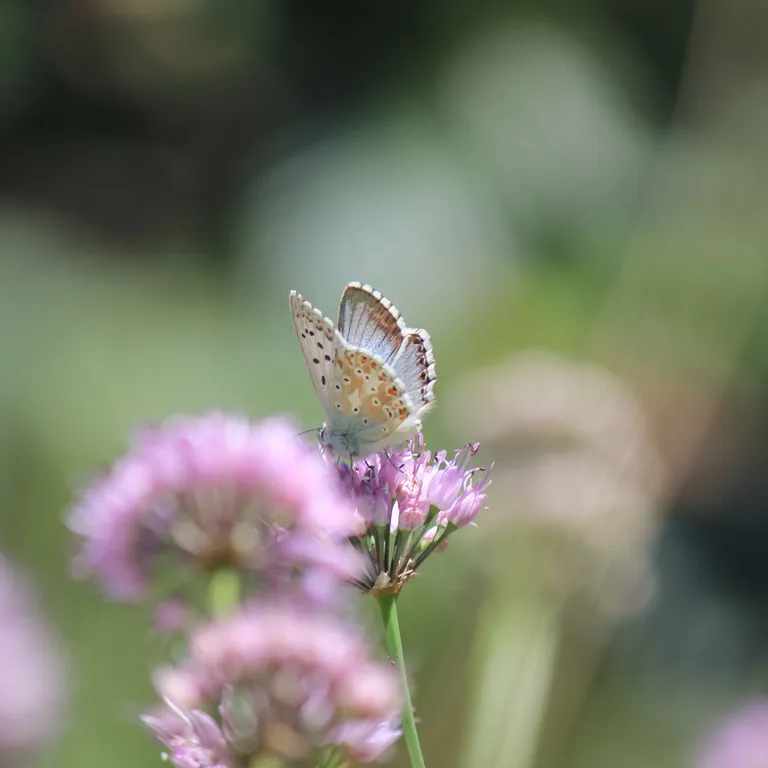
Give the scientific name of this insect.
Lysandra coridon
